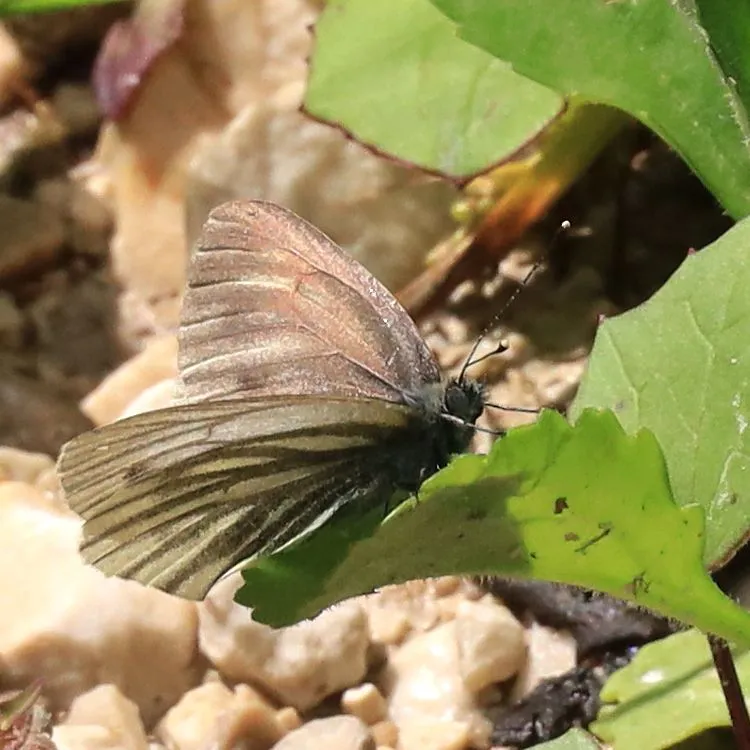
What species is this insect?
Pieris bryoniae
